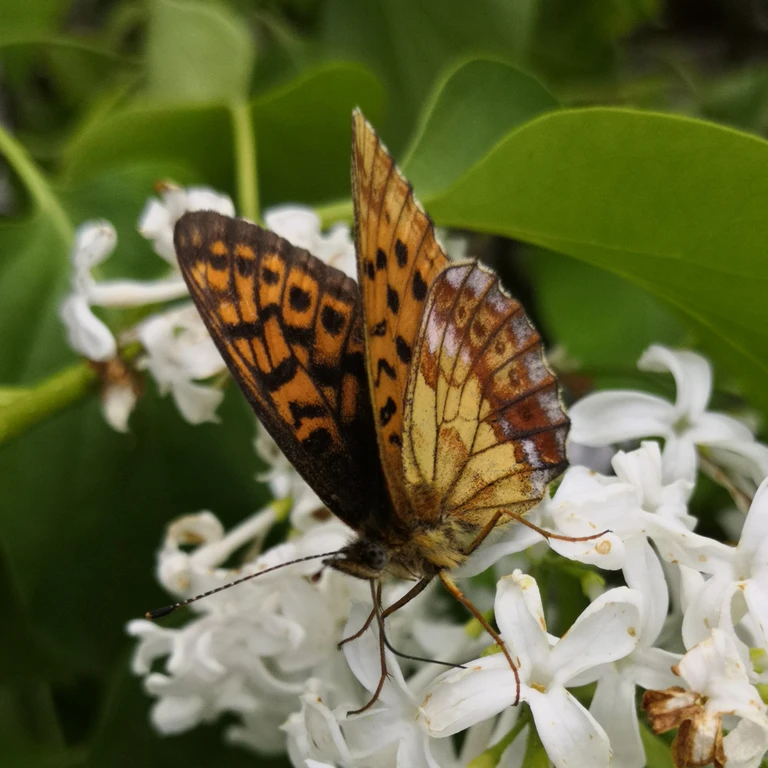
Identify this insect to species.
Boloria thore
